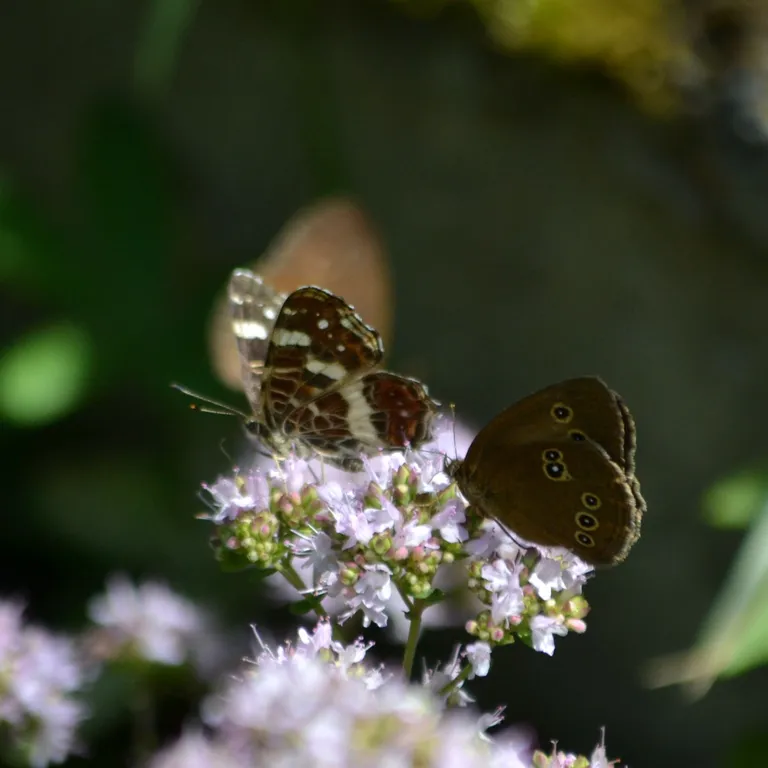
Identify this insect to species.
Araschnia levana
